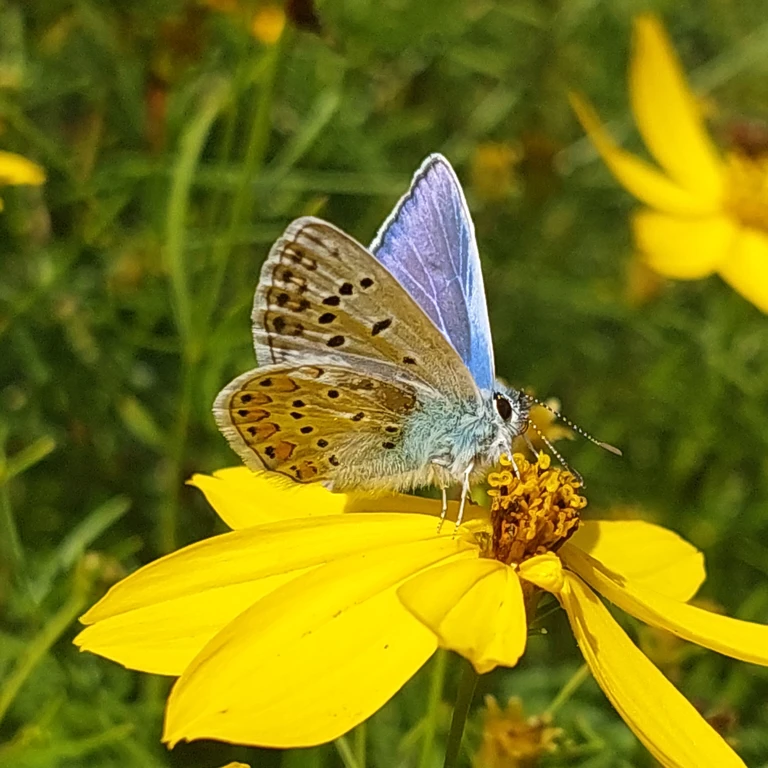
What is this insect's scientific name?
Polyommatus icarus
